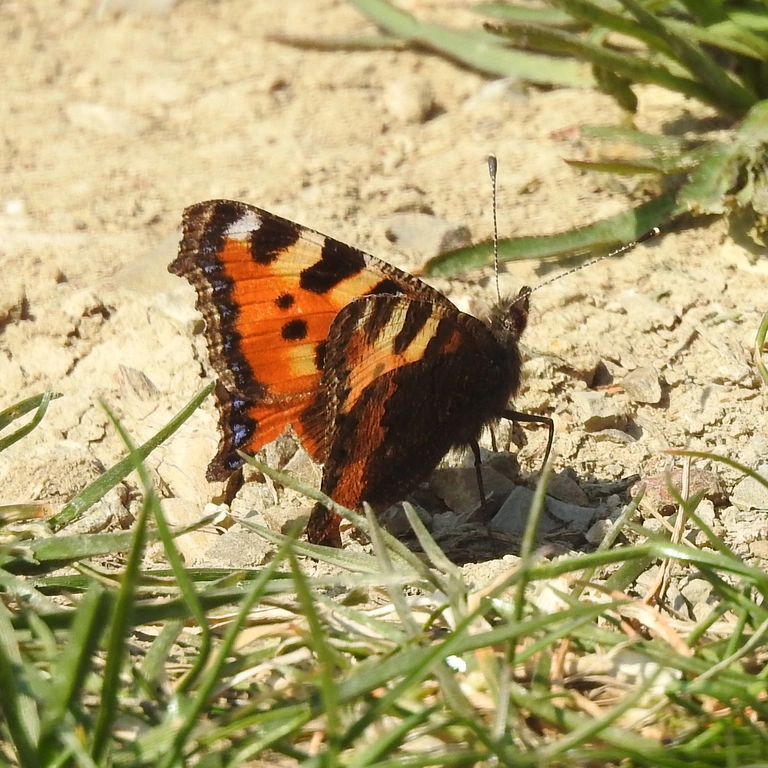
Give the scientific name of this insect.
Aglais urticae
